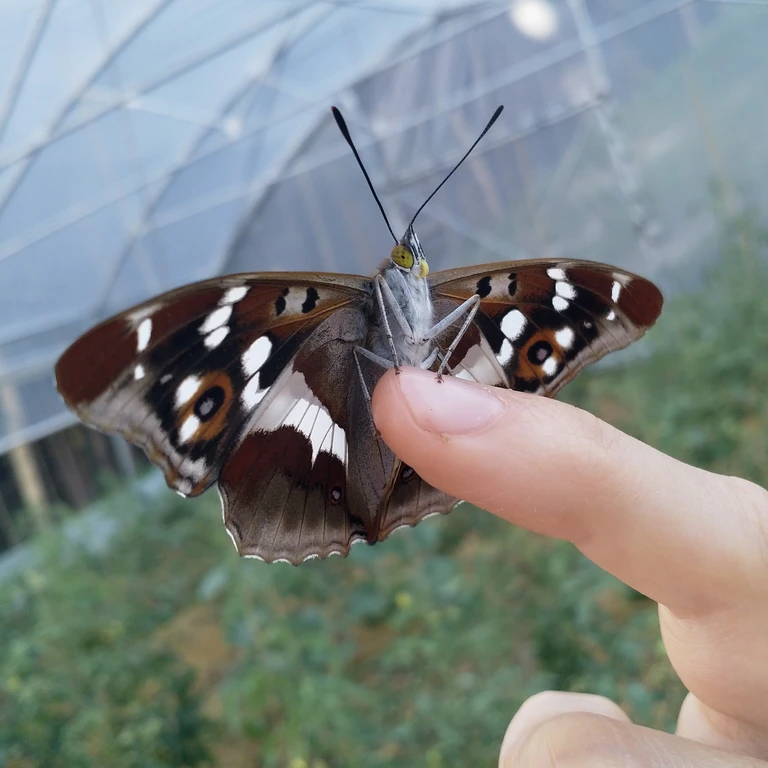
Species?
Apatura iris
